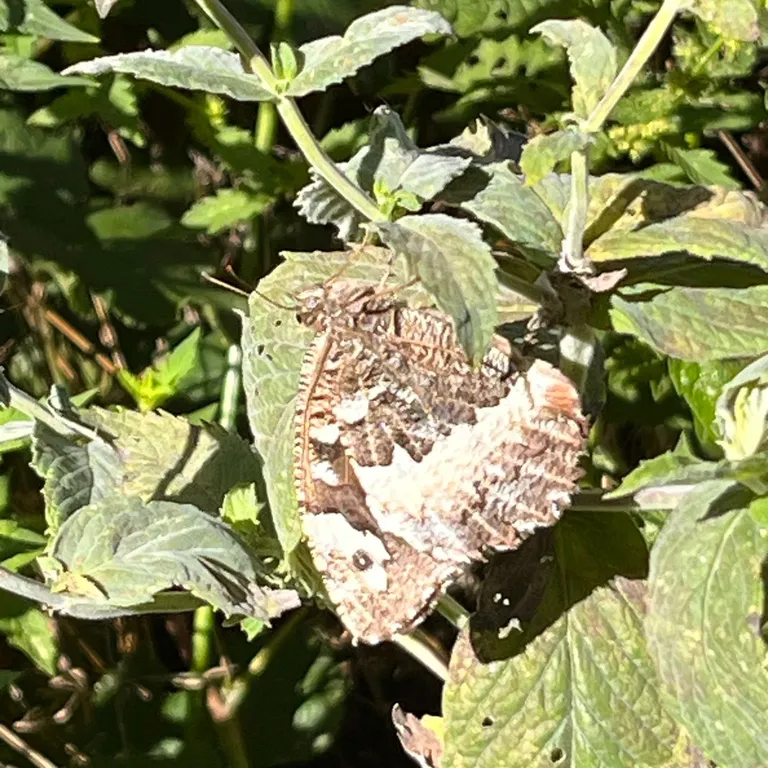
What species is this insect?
Brintesia circe
